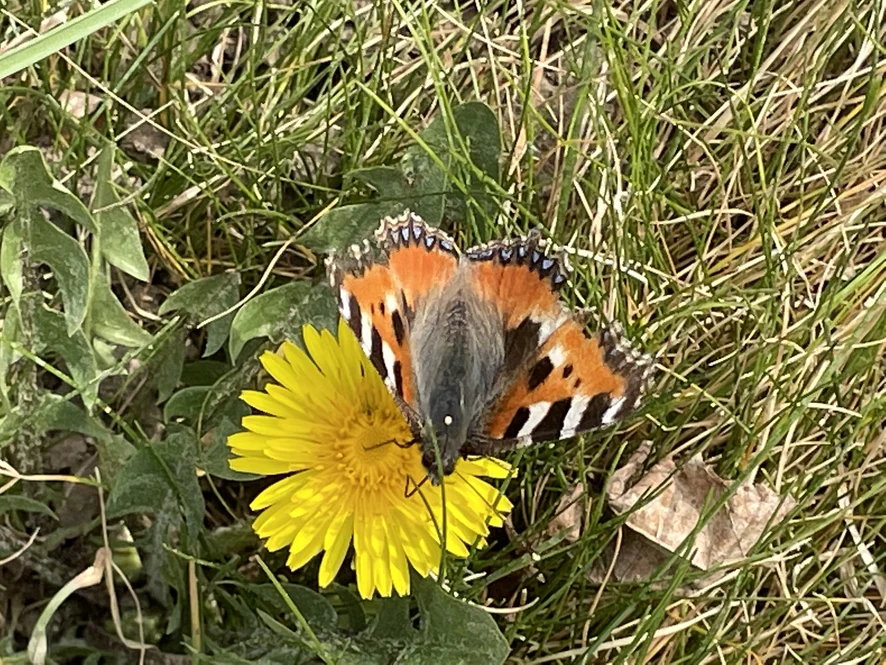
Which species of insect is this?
Aglais urticae
